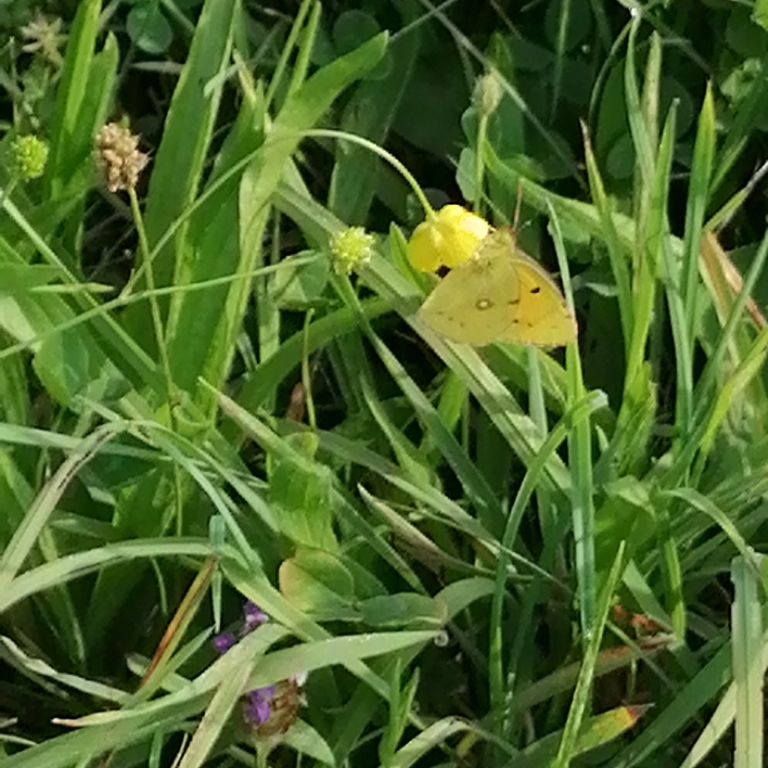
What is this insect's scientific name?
Colias croceus
